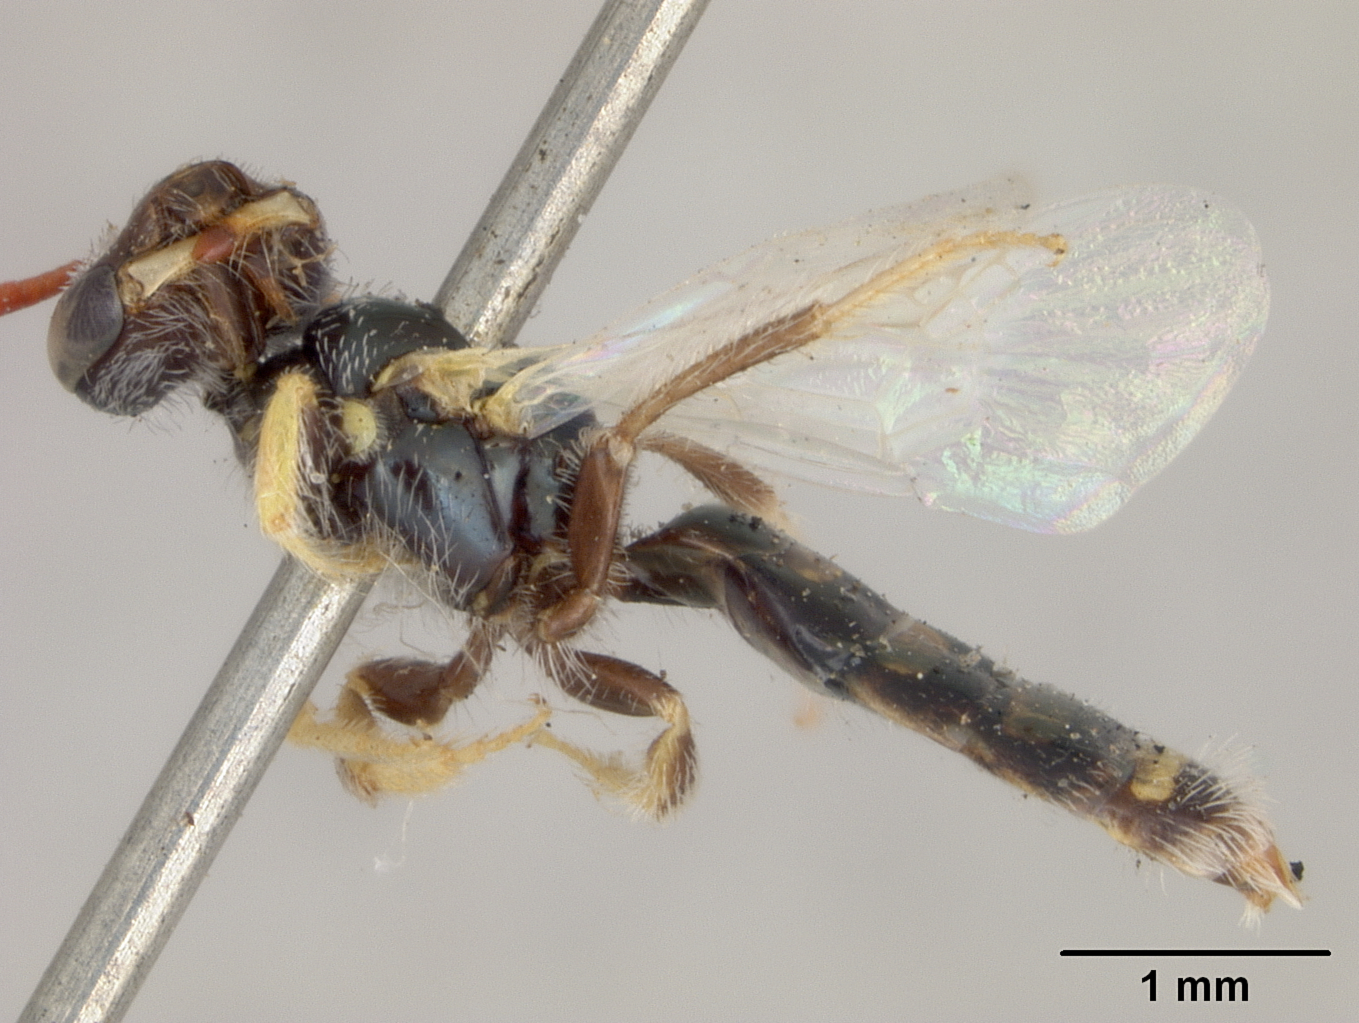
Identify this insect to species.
Perdita colei
